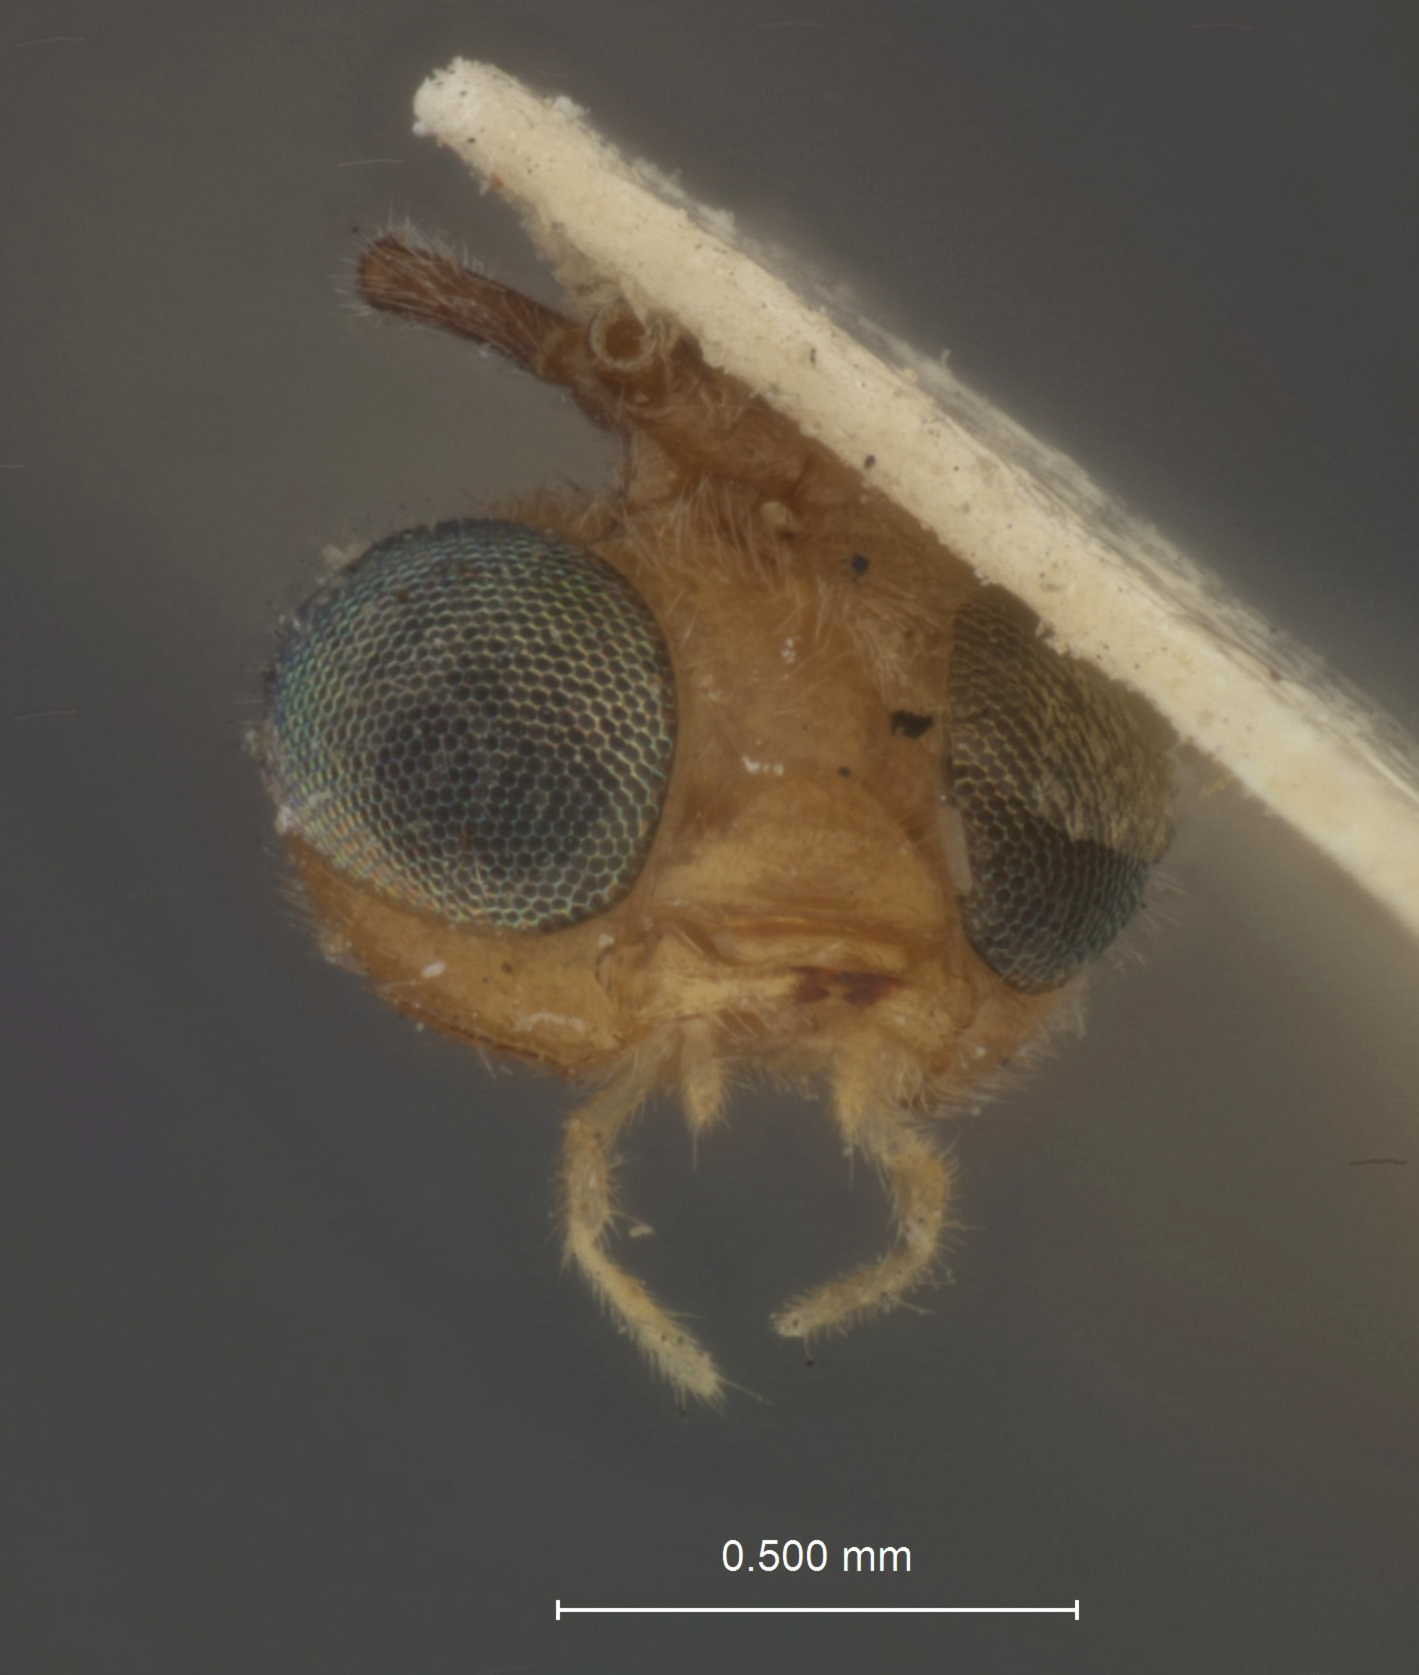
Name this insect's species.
Perilitus indagator
